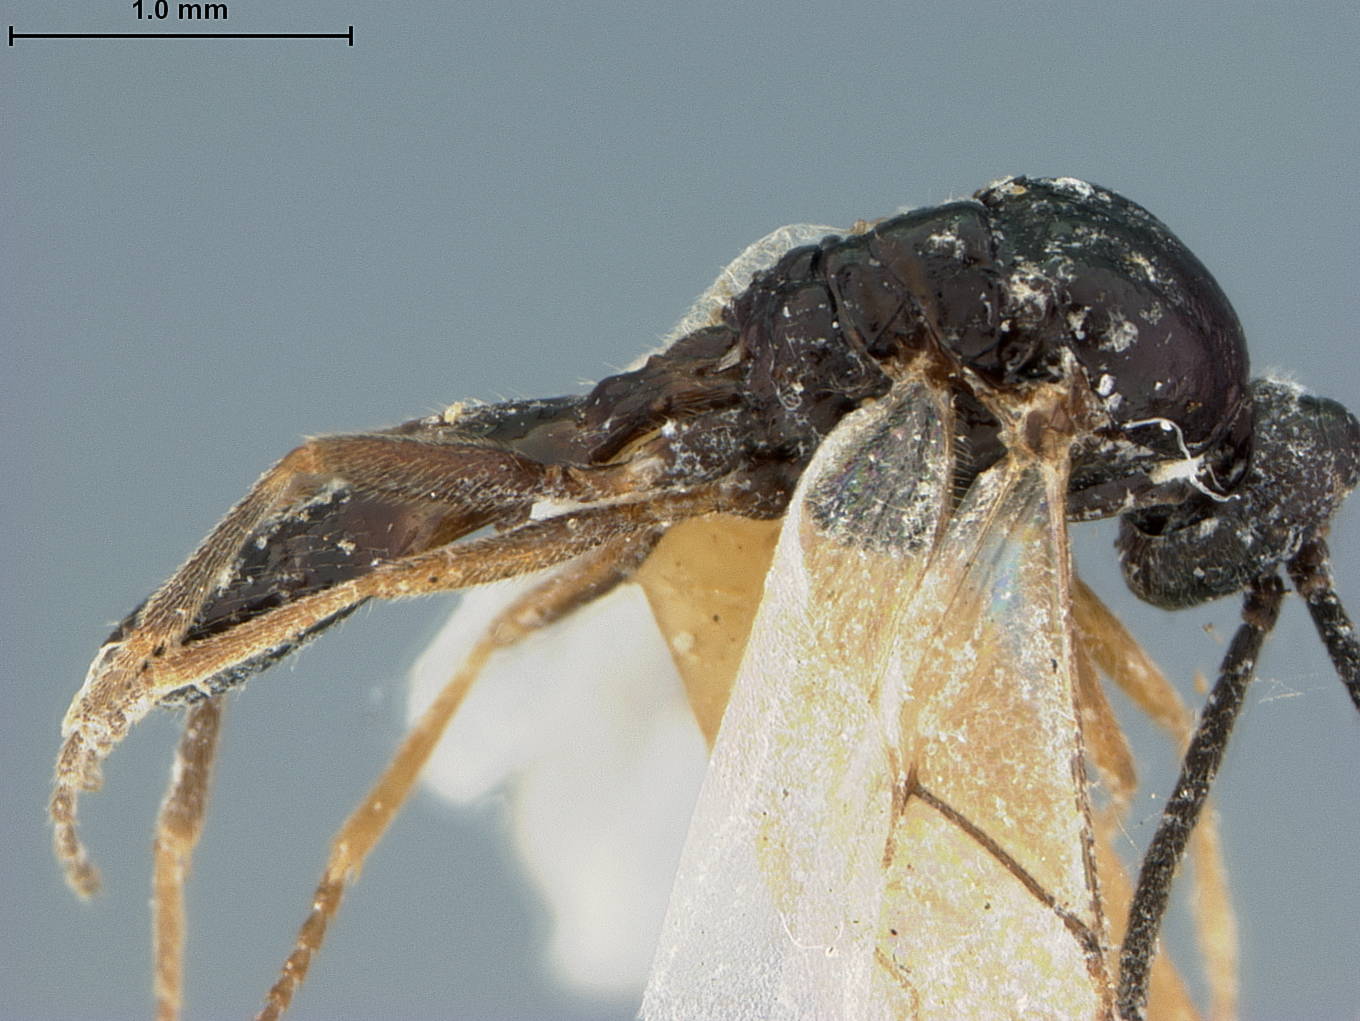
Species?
Aphidius lachnivoris
